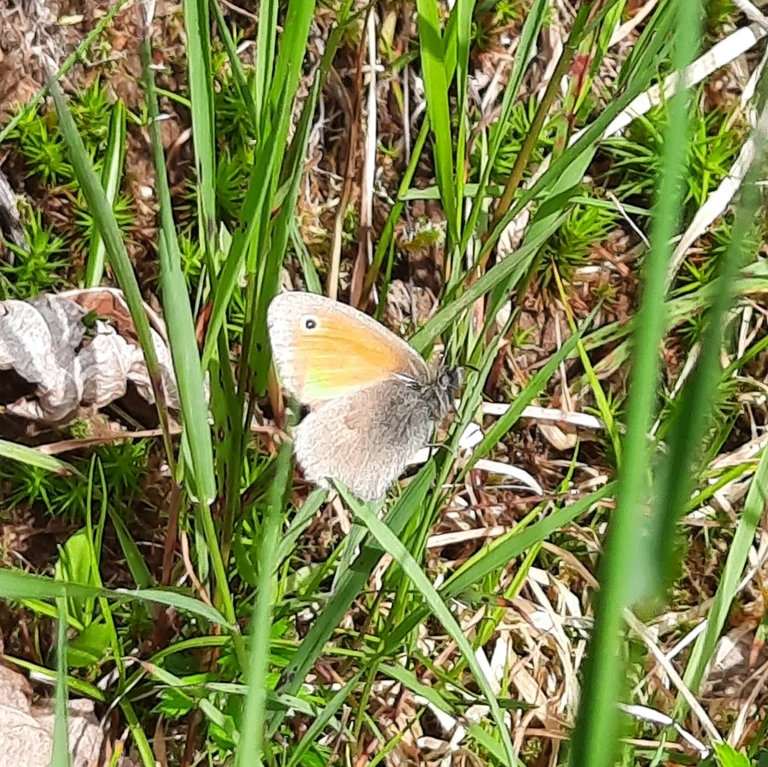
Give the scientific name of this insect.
Coenonympha pamphilus
